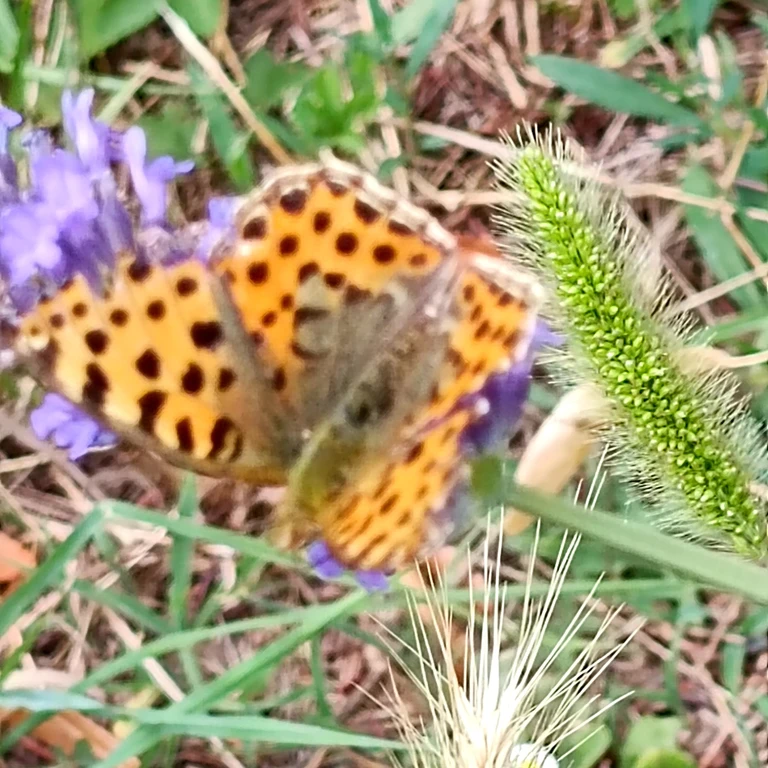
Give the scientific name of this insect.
Issoria lathonia
